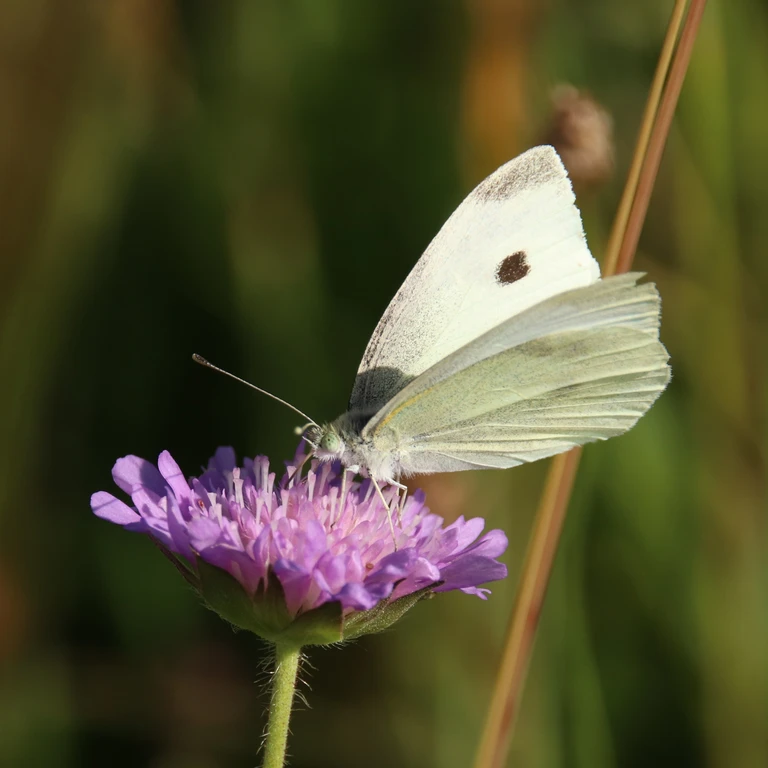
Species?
Pieris rapae
